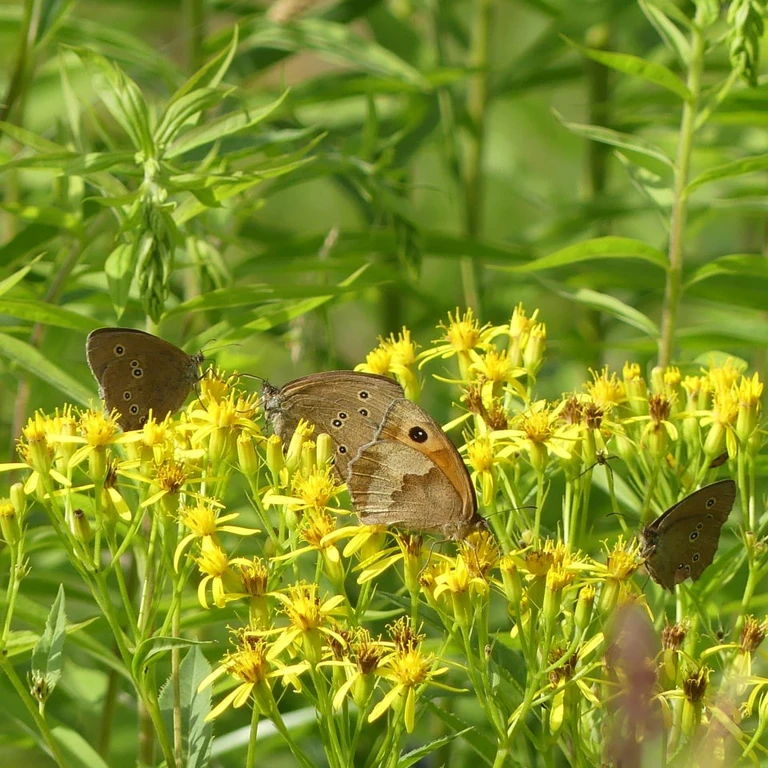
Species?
Aphantopus hyperantus
